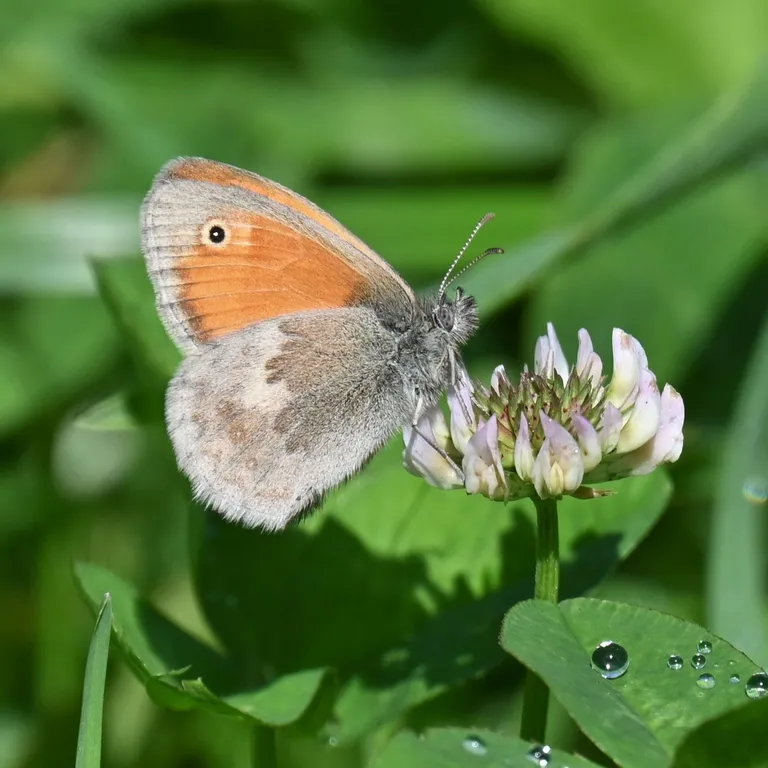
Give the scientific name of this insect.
Coenonympha pamphilus
